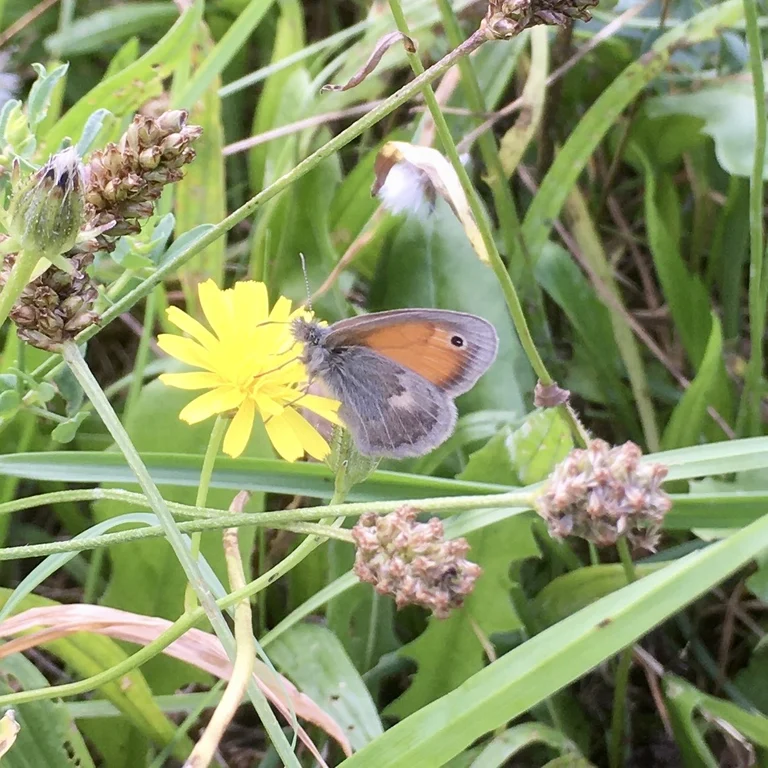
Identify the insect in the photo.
Coenonympha pamphilus
